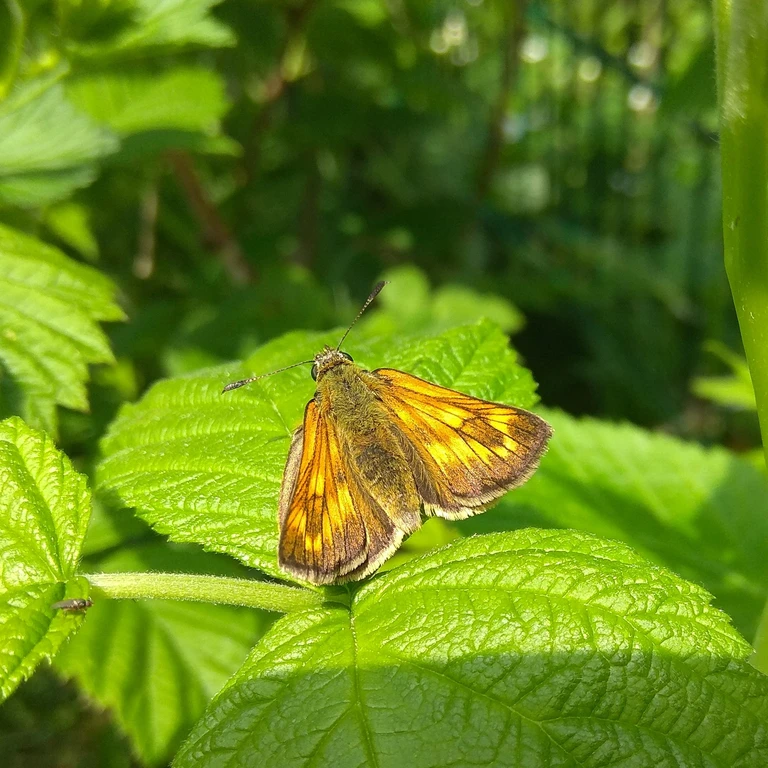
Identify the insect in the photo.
Ochlodes sylvanus (also Ochlodes venata)
